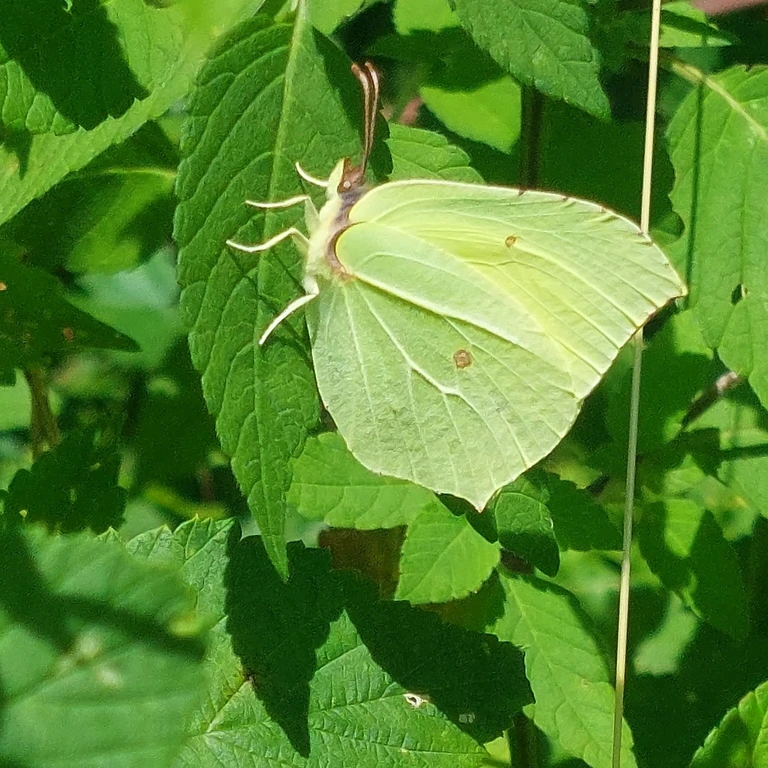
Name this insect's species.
Gonepteryx rhamni
